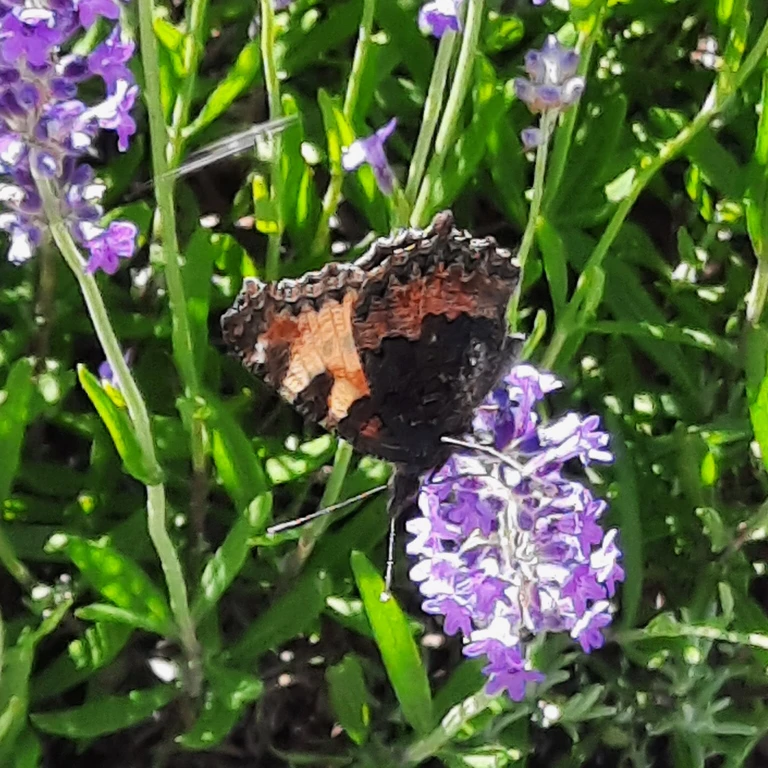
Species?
Aglais urticae
